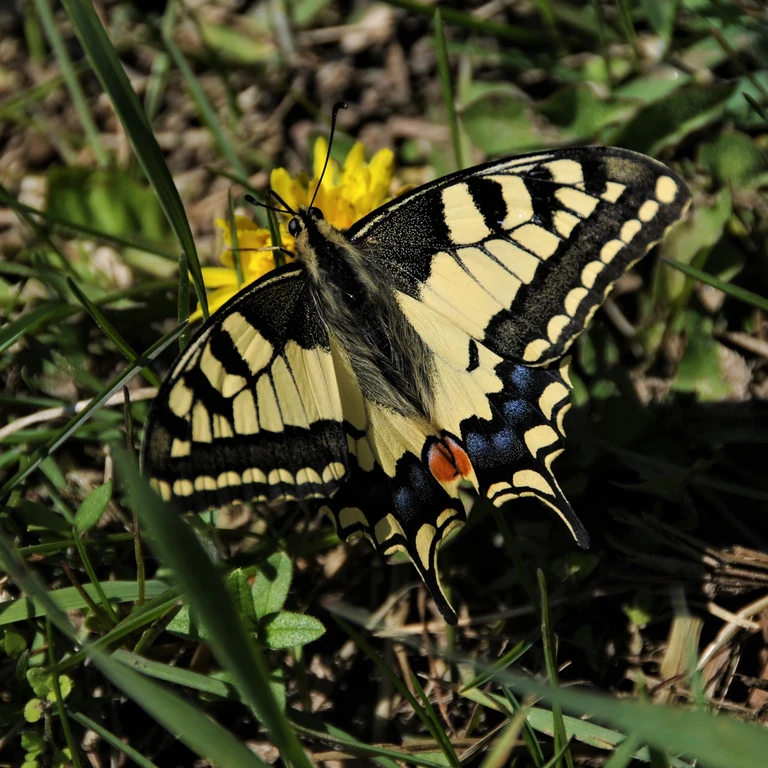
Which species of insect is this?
Papilio machaon
